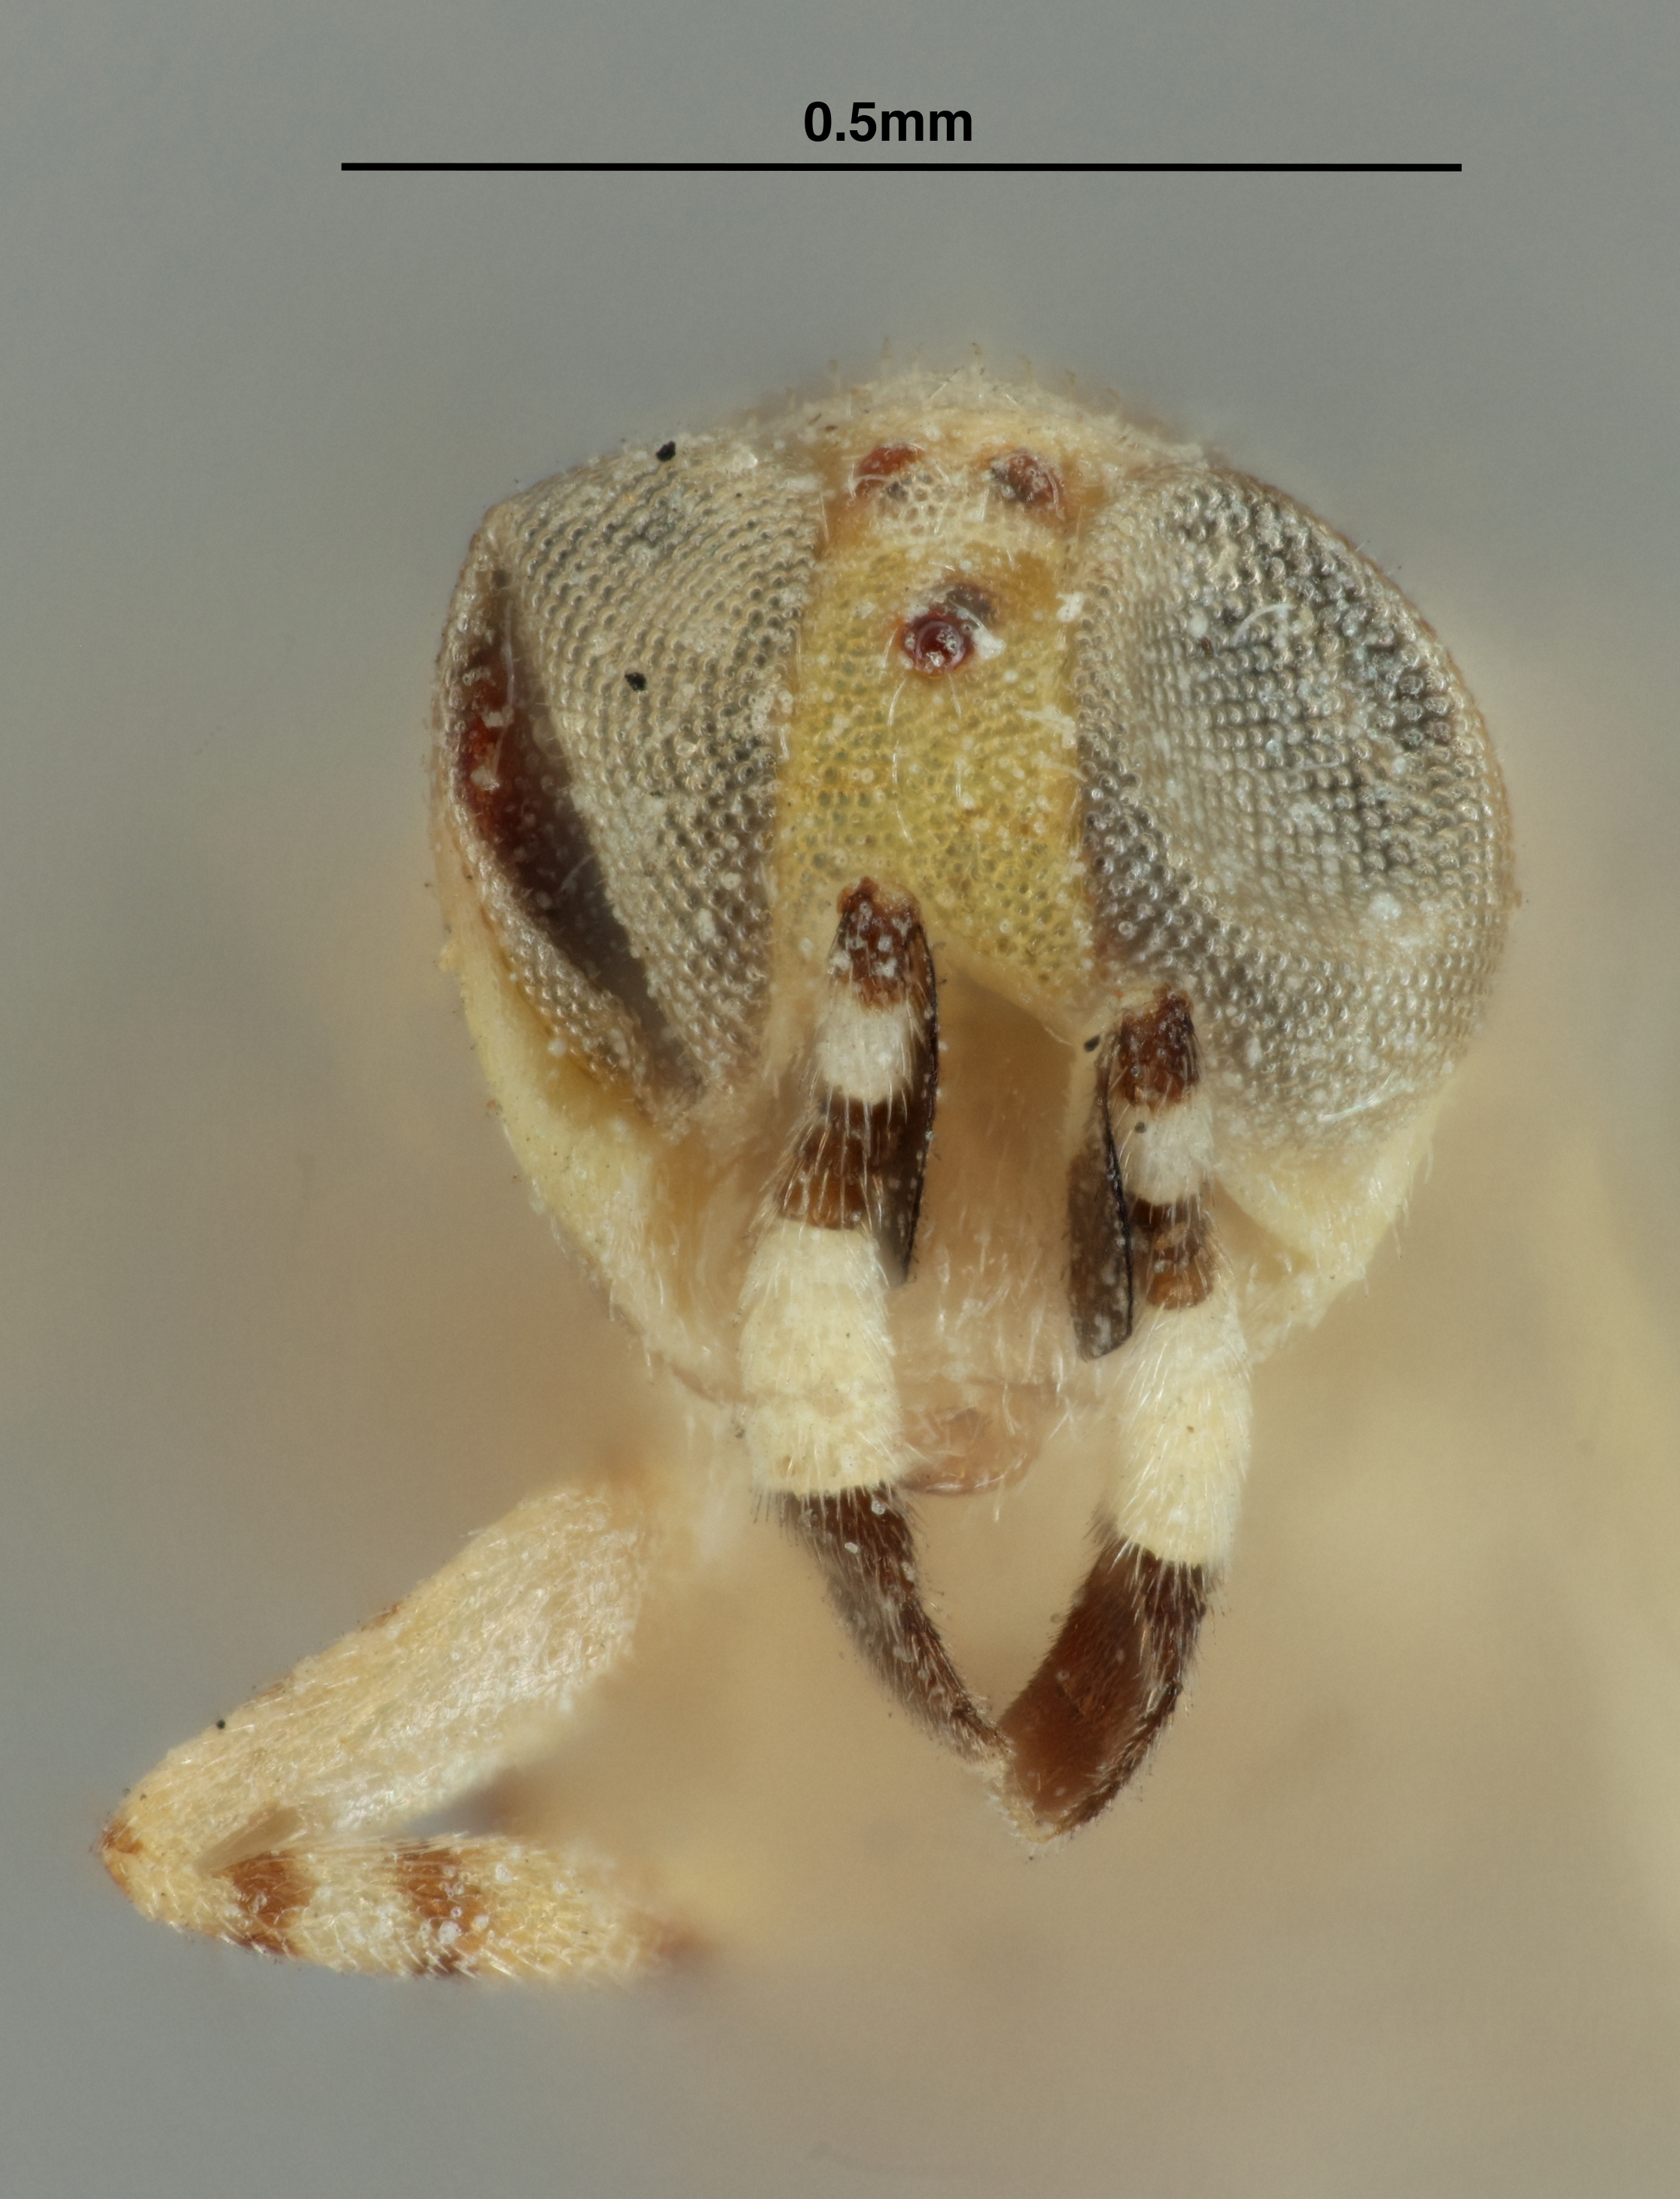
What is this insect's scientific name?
Aphycus fuscipennis
